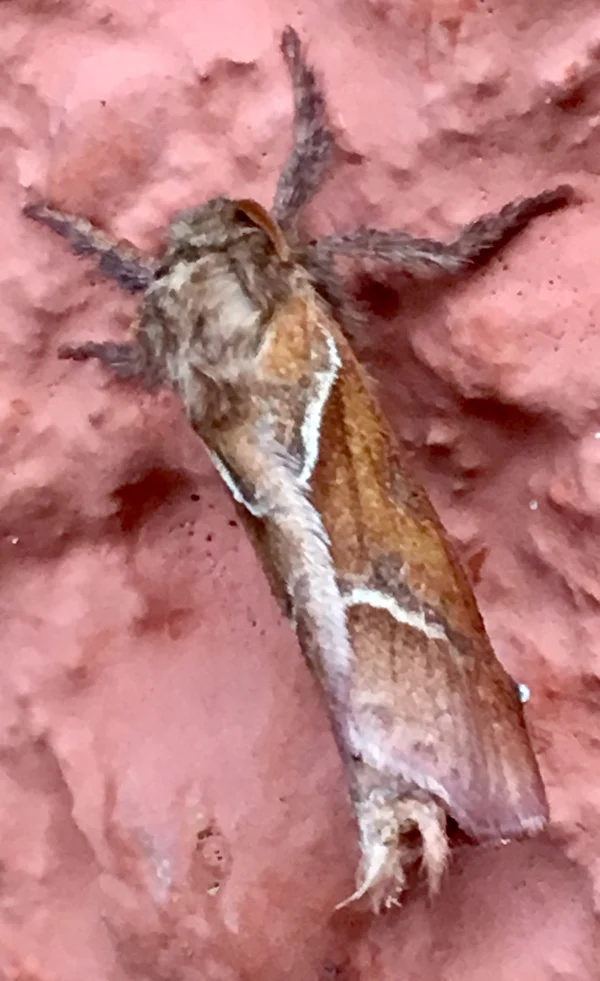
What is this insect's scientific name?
Triodia sylvina
